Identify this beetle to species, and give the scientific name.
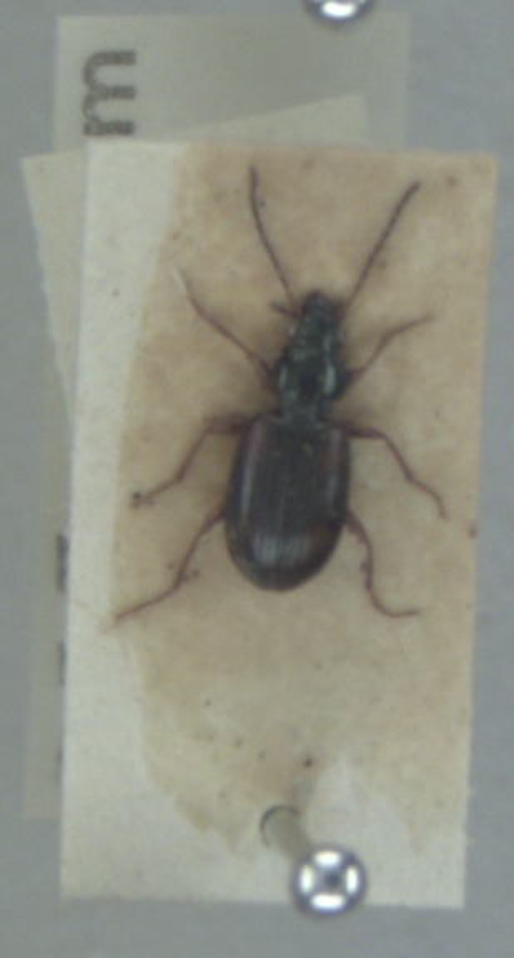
Bembidion tetracolum
